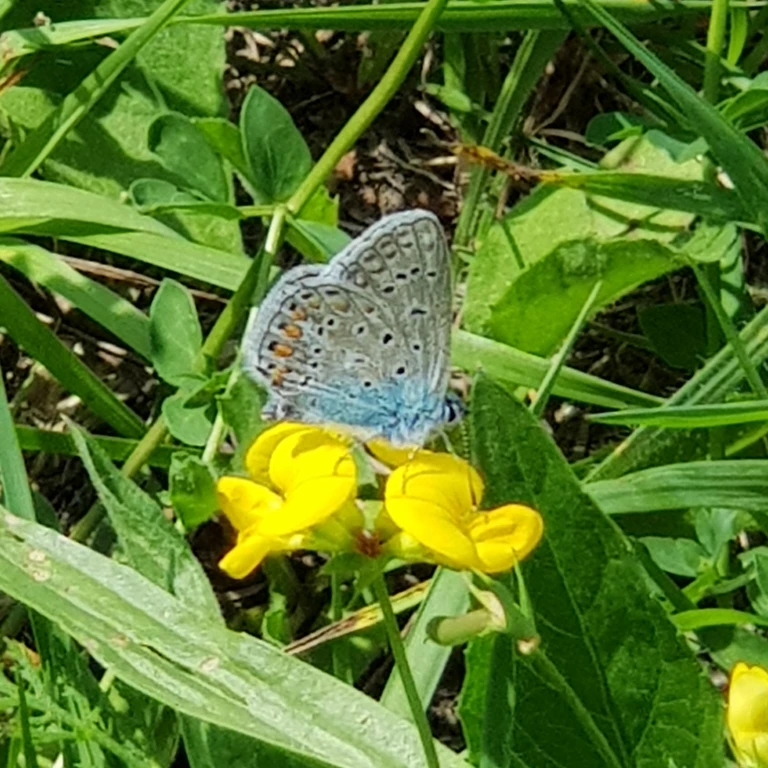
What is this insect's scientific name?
Polyommatus icarus
